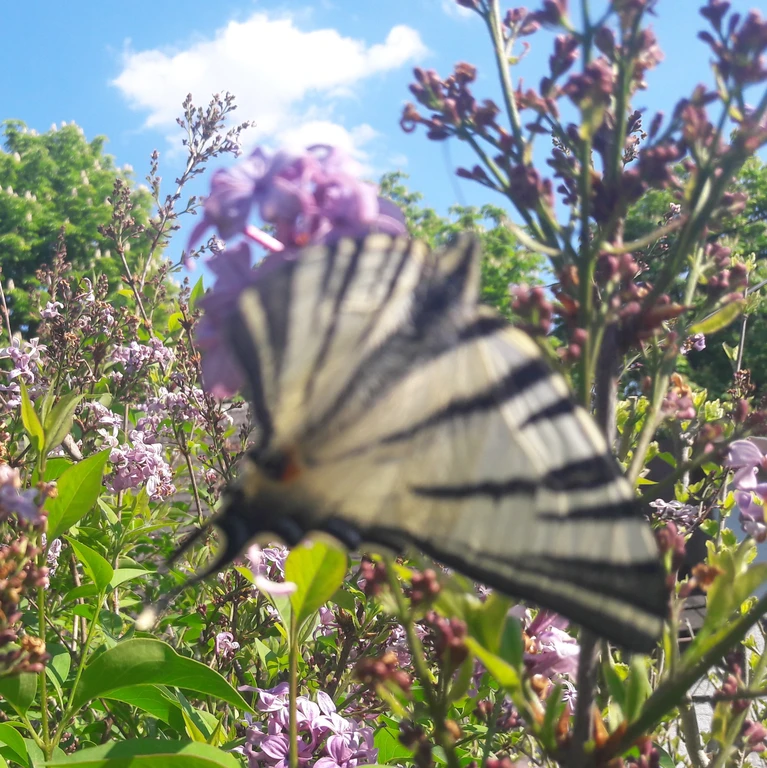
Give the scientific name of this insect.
Iphiclides podalirius
